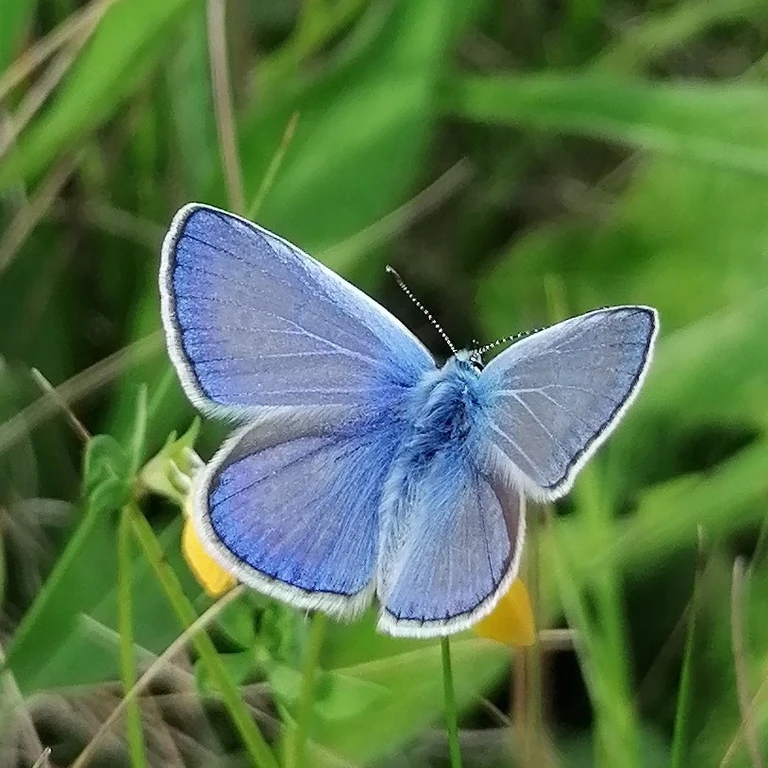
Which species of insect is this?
Polyommatus icarus
